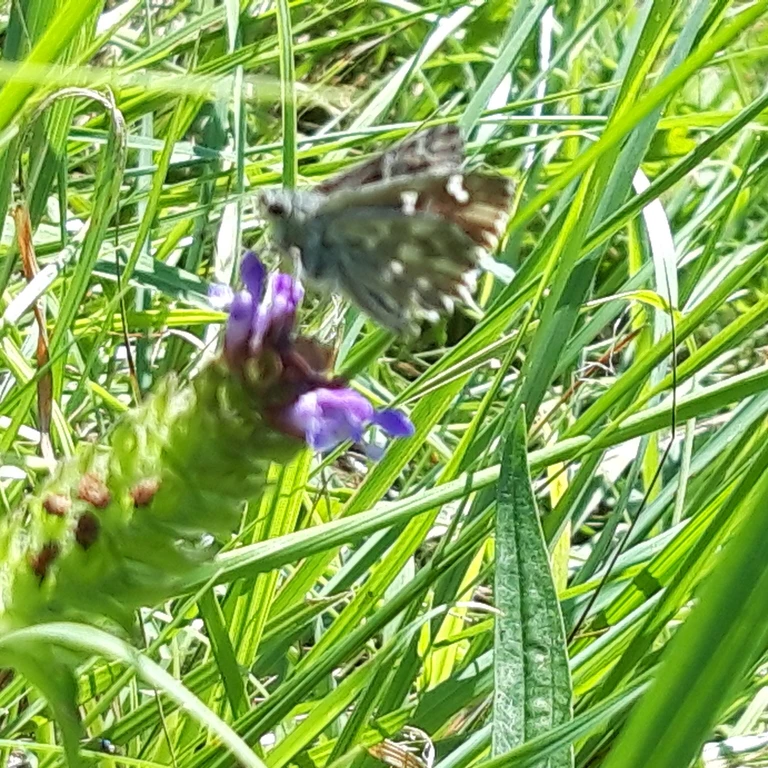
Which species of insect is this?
Muschampia floccifera (also Carcharodus floccifera)
